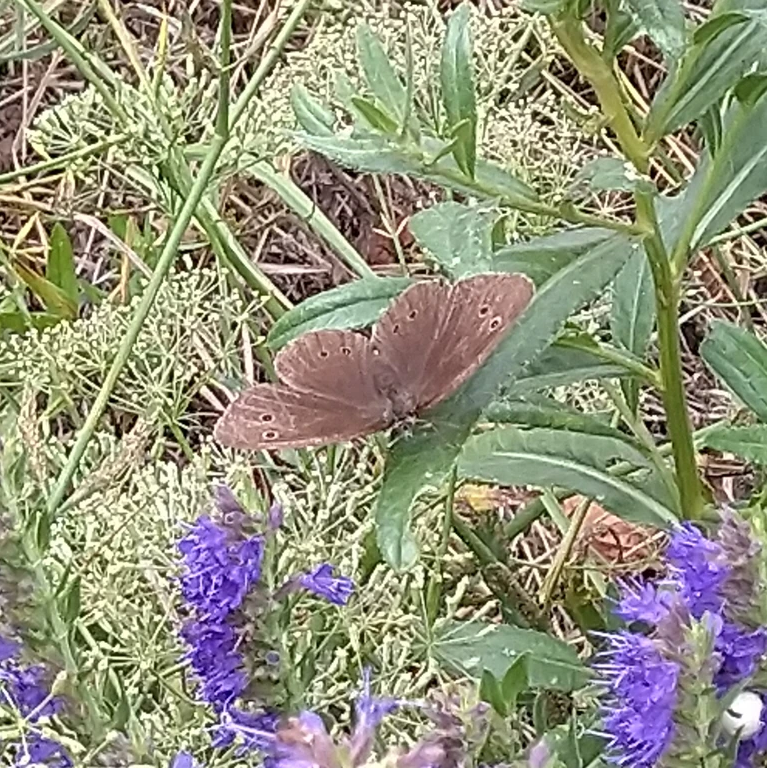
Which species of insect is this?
Aphantopus hyperantus
